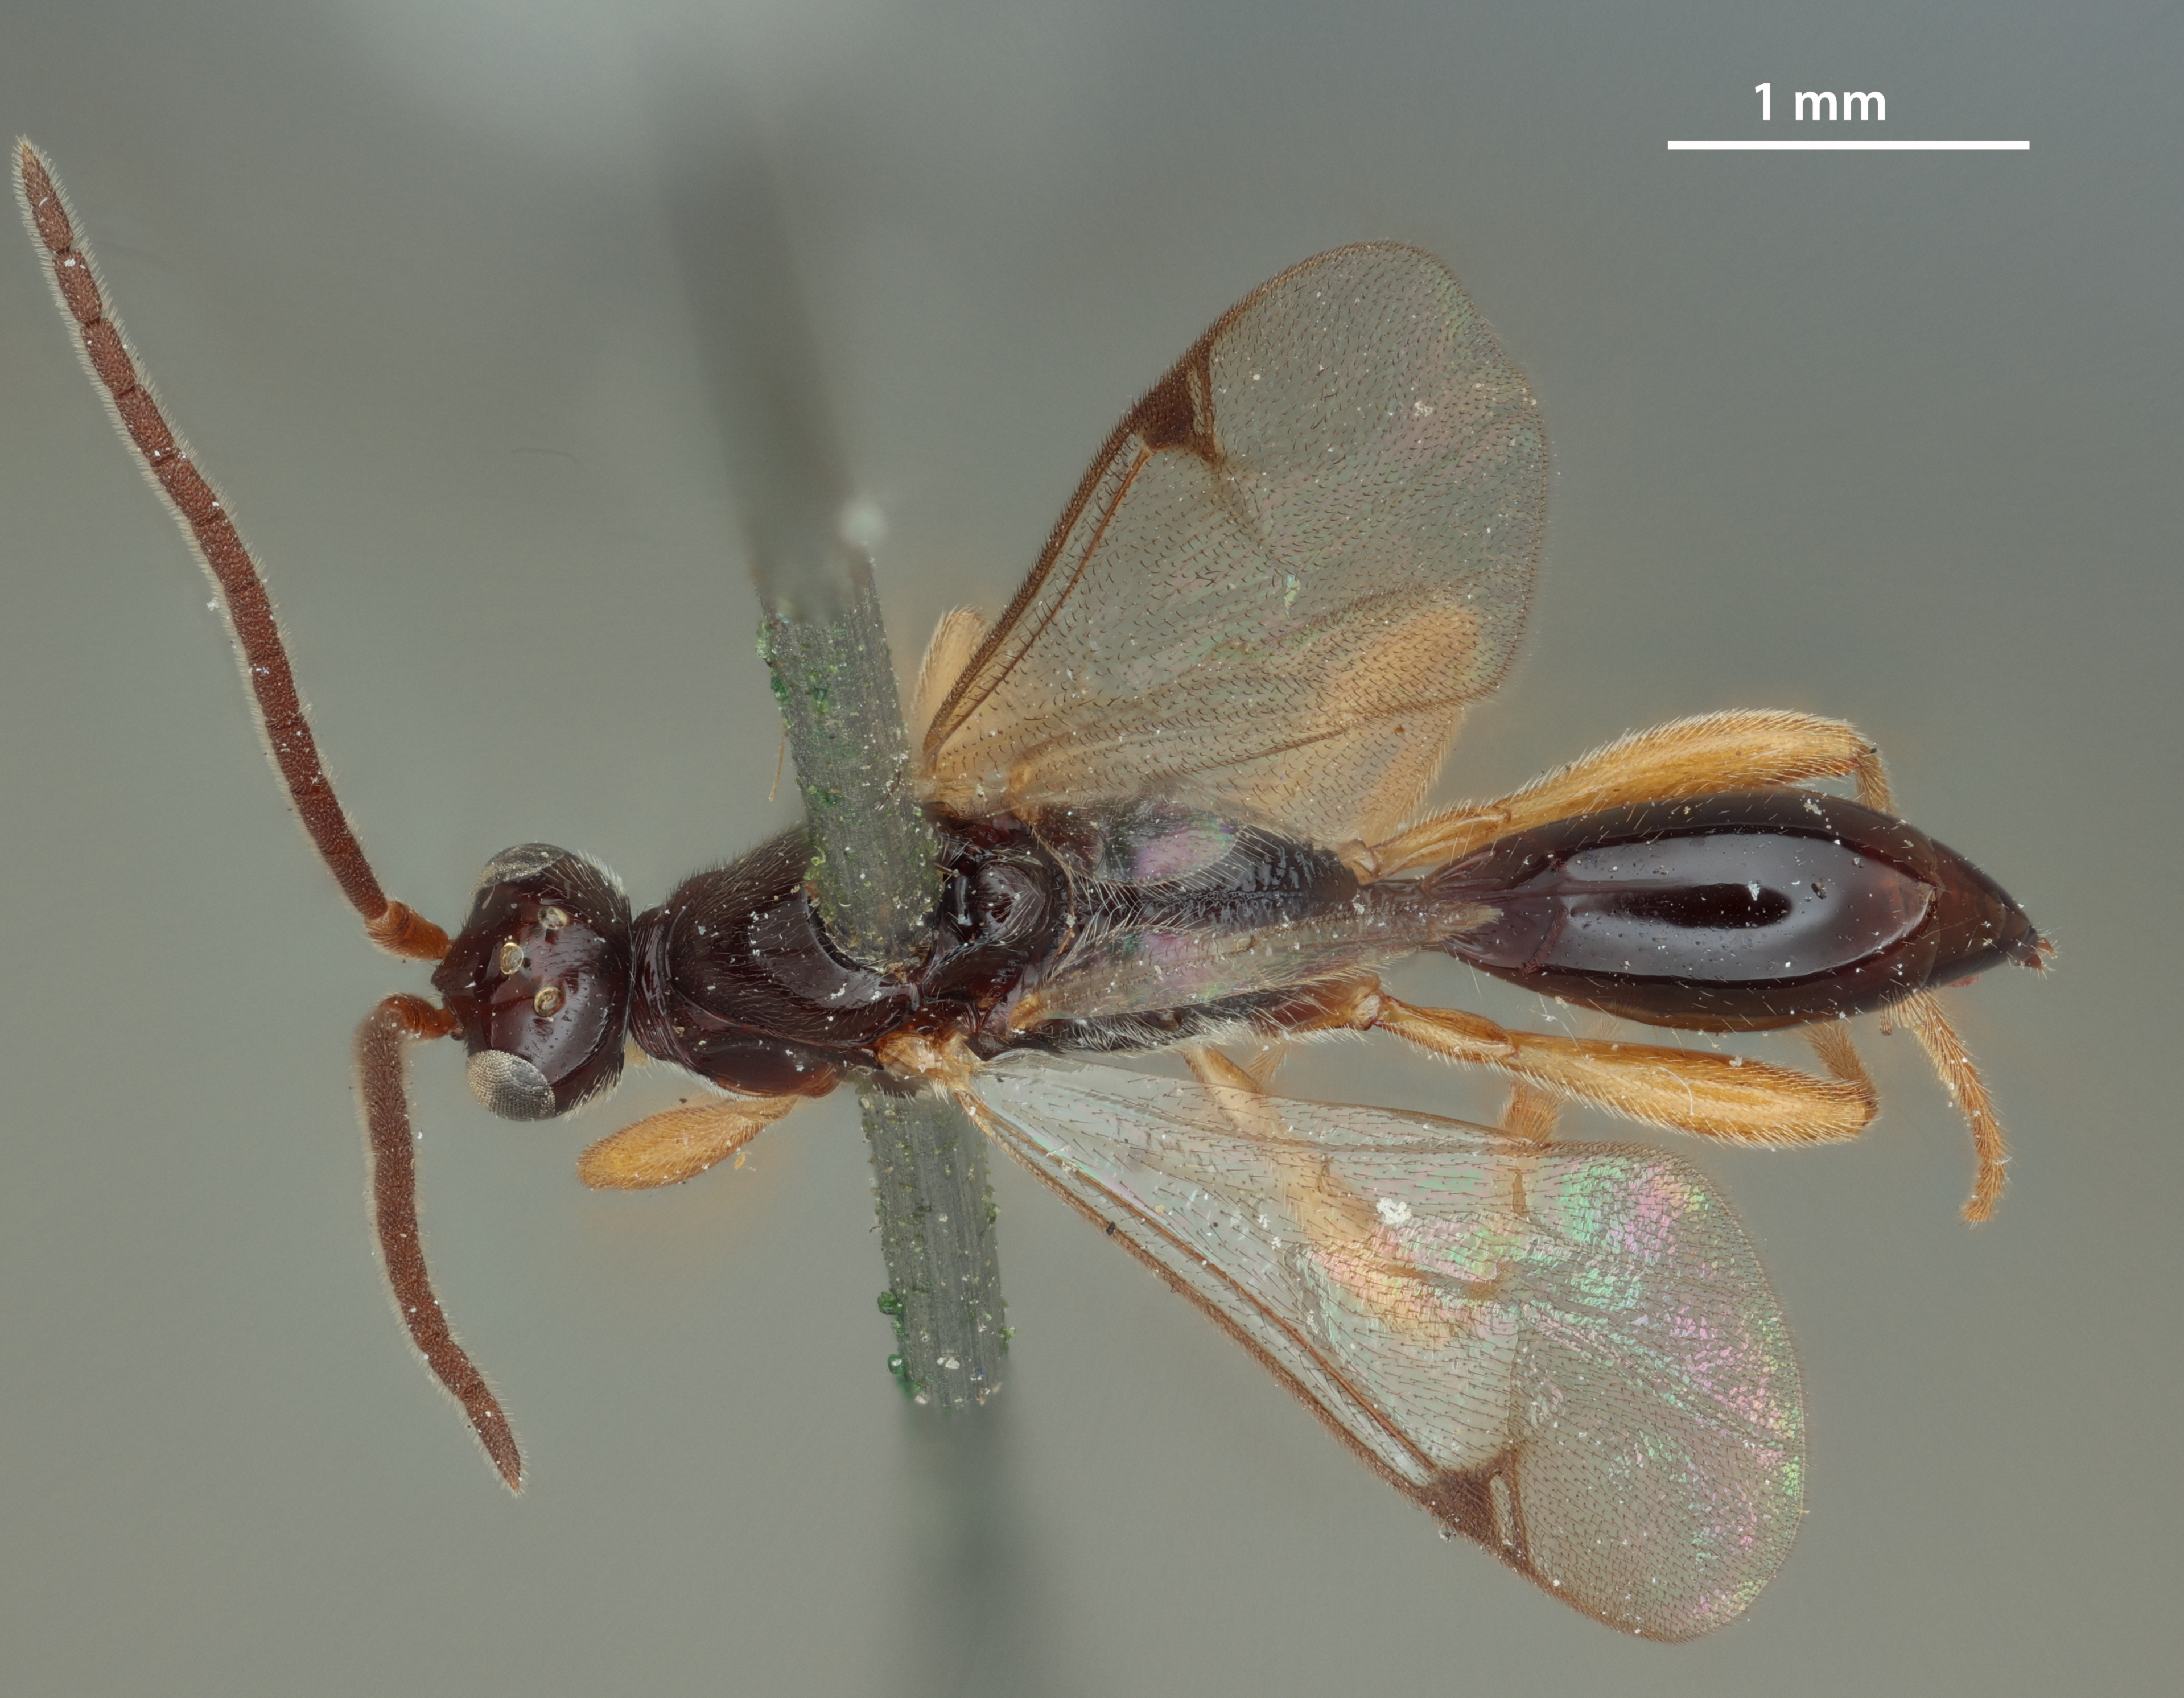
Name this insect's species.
Proctotrypes carolininsis
